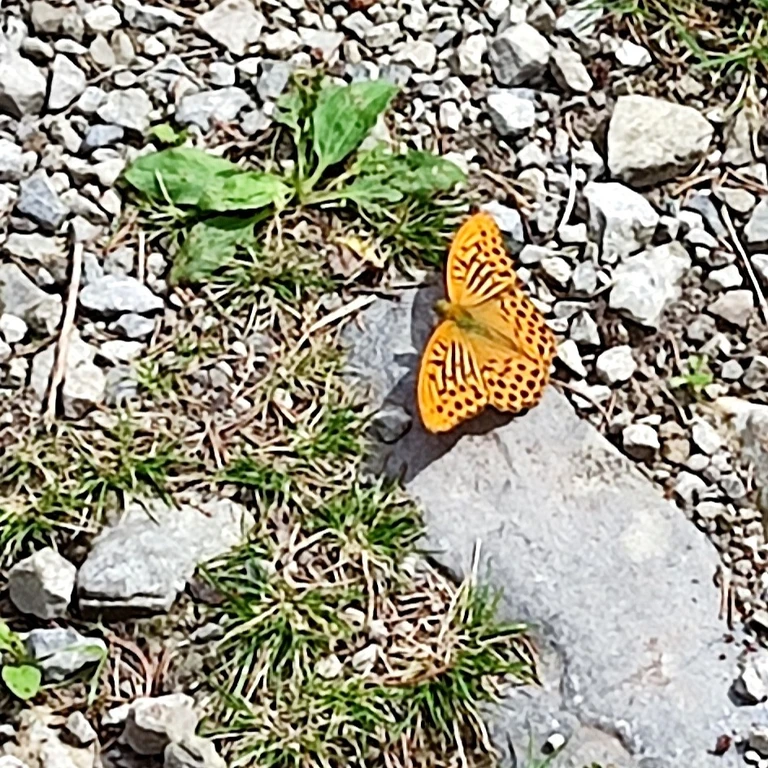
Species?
Argynnis paphia
